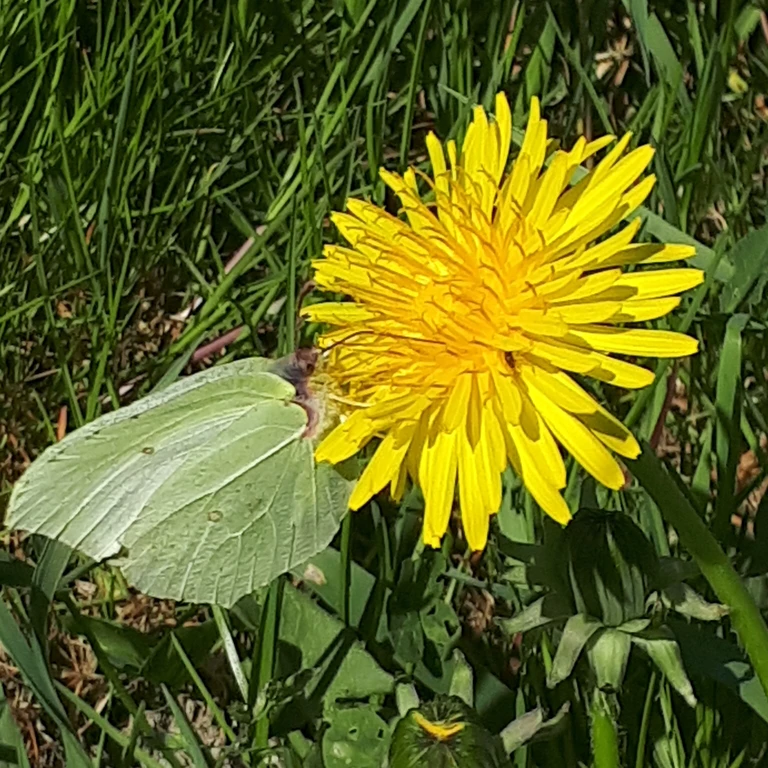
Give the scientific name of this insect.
Gonepteryx rhamni
